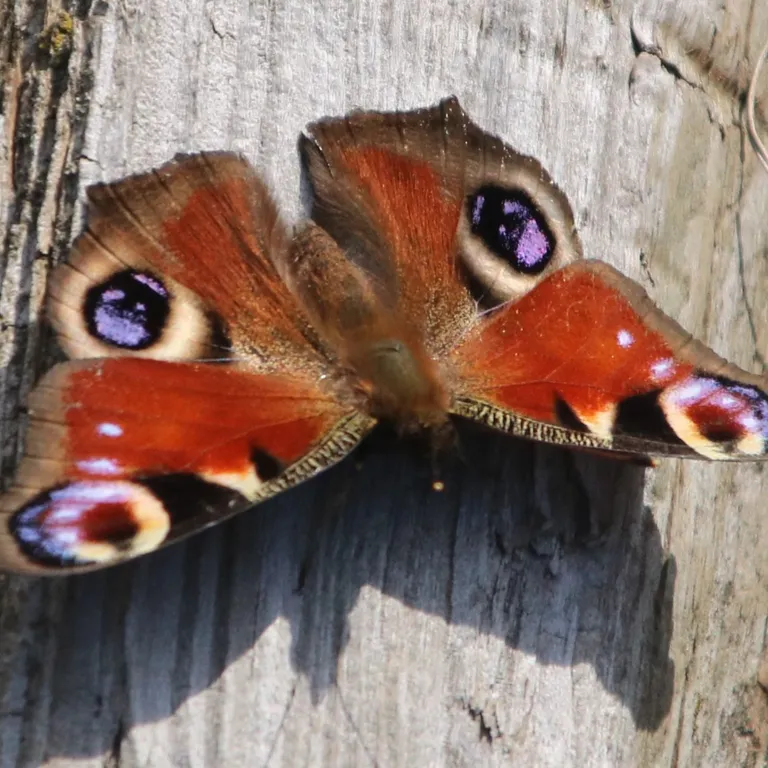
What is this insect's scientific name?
Aglais io
